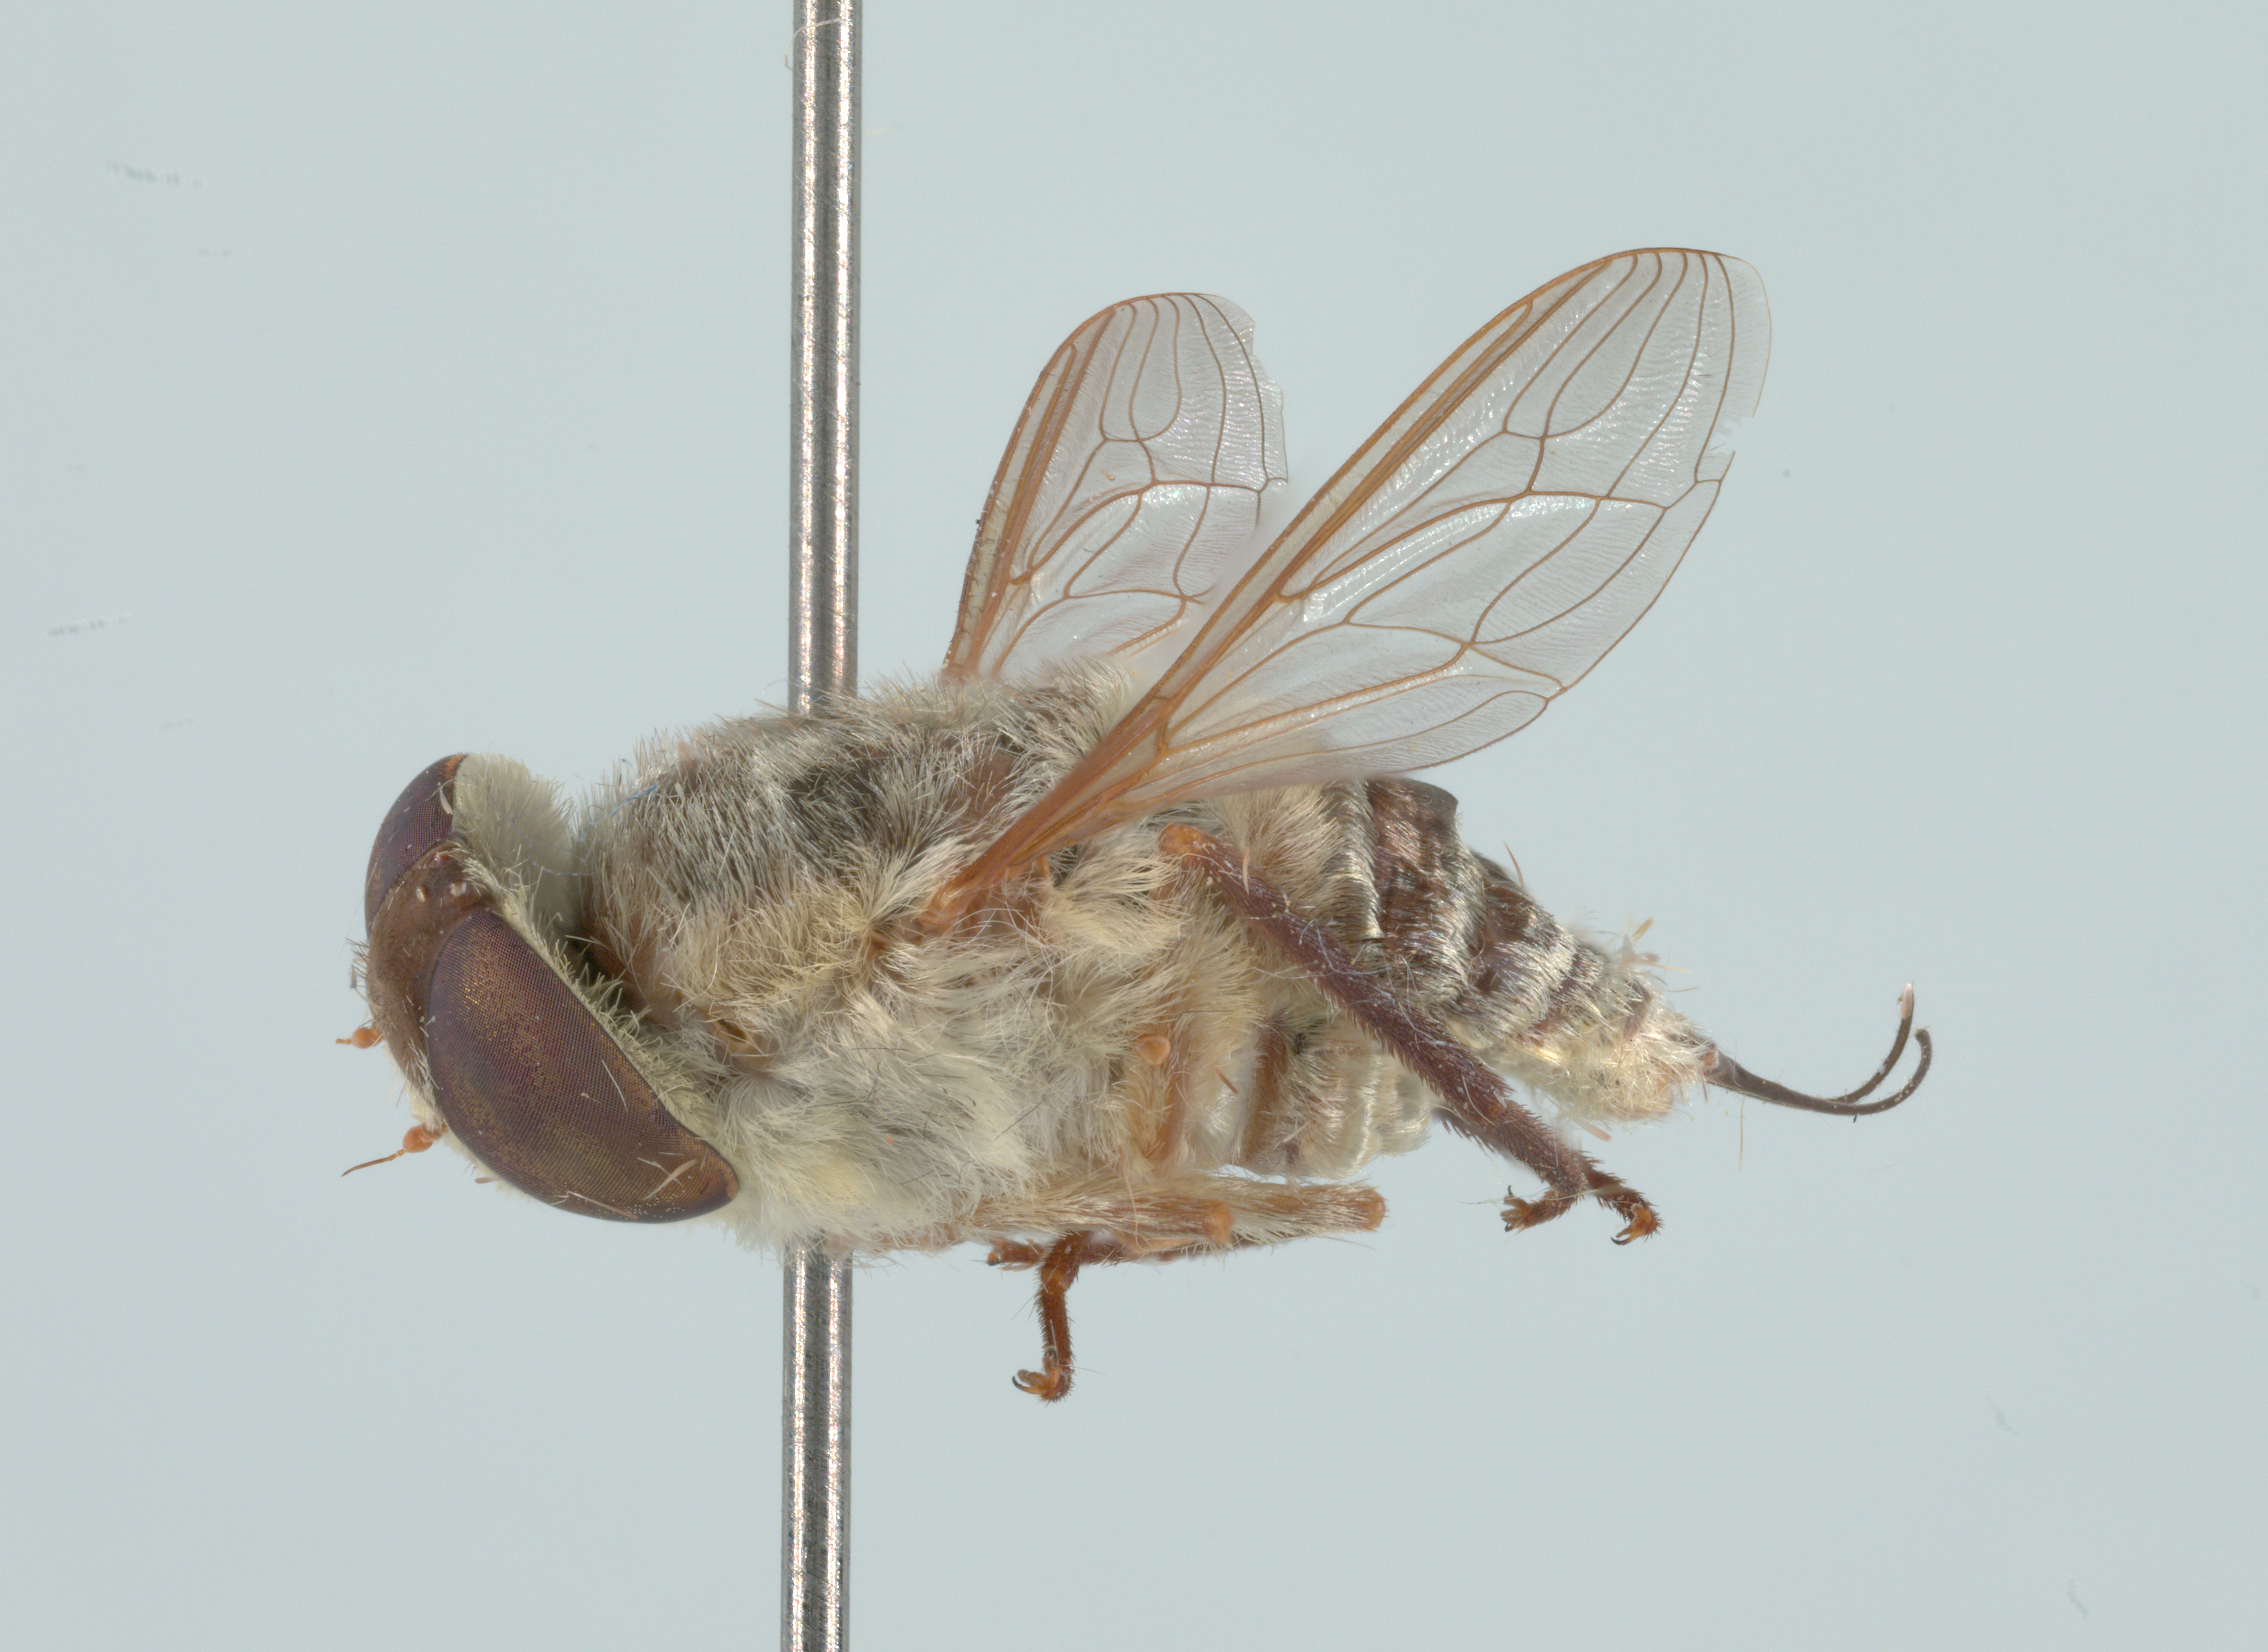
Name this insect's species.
Neorhynchocephalus sackenii
